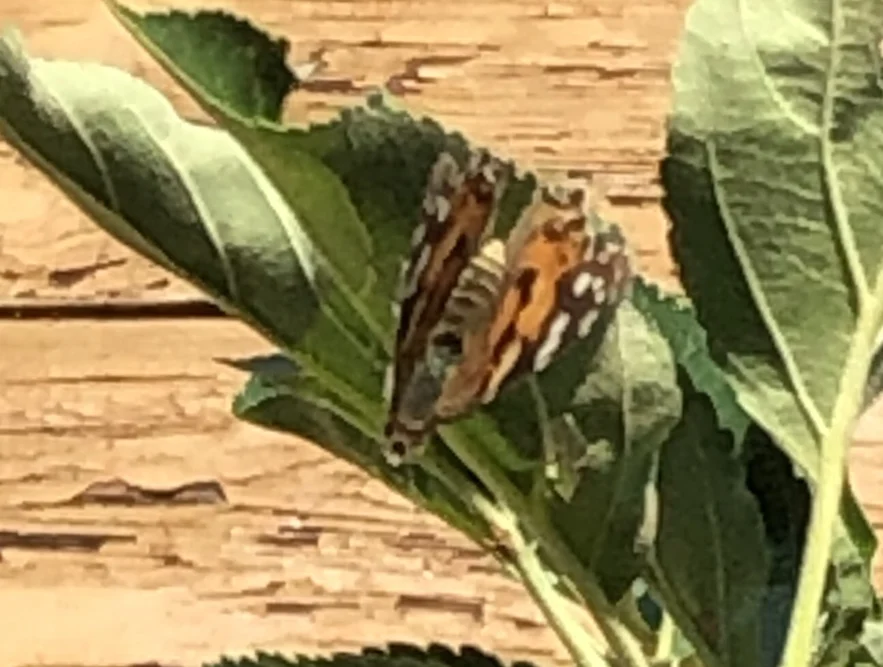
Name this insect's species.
Vanessa cardui
